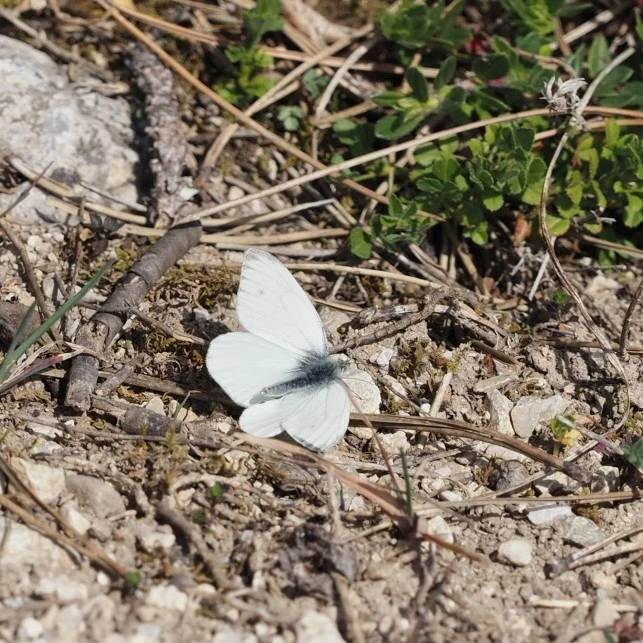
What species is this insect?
Pieris napi
